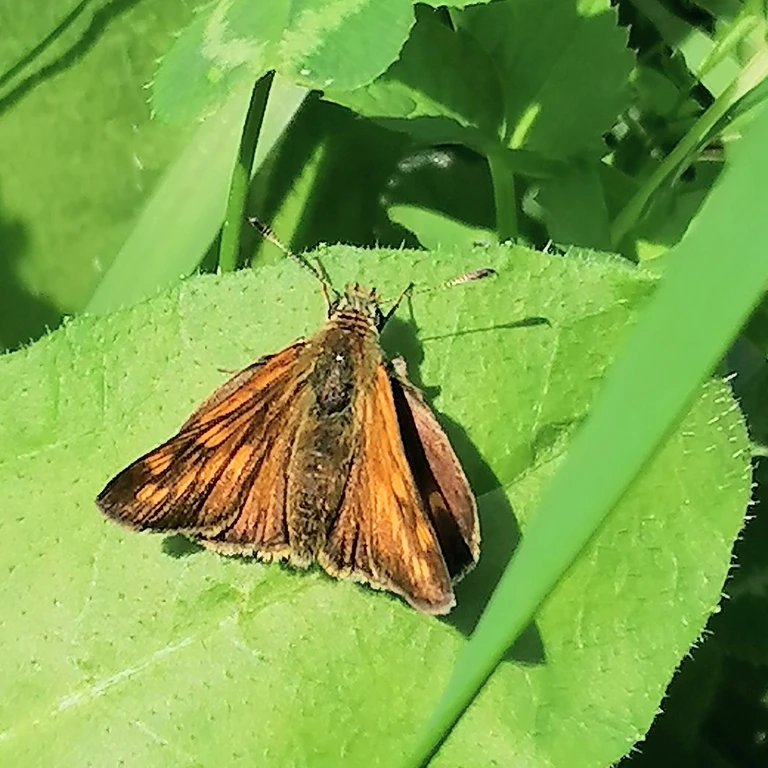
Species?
Ochlodes sylvanus (also Ochlodes venata)
